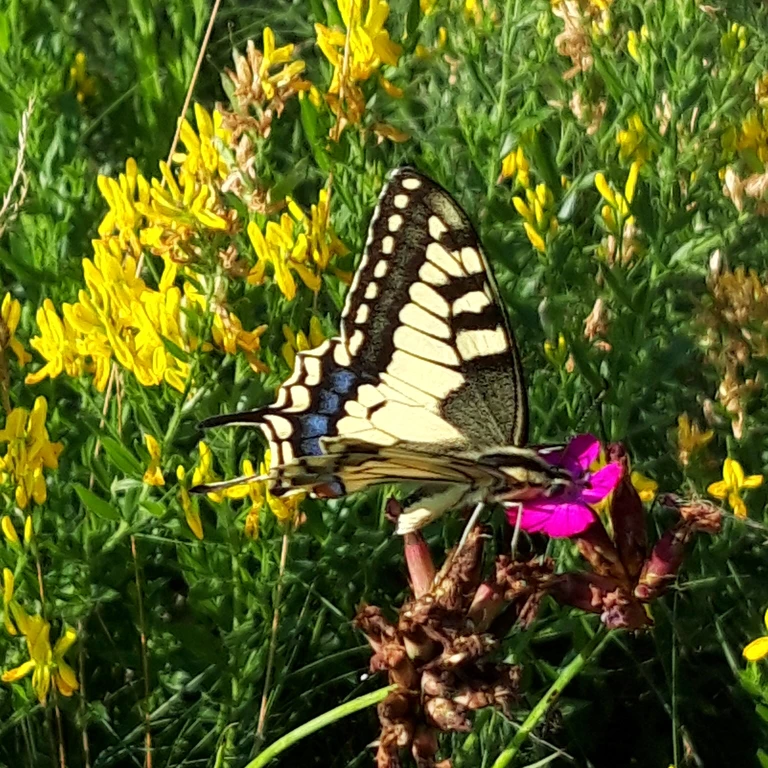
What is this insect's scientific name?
Papilio machaon
